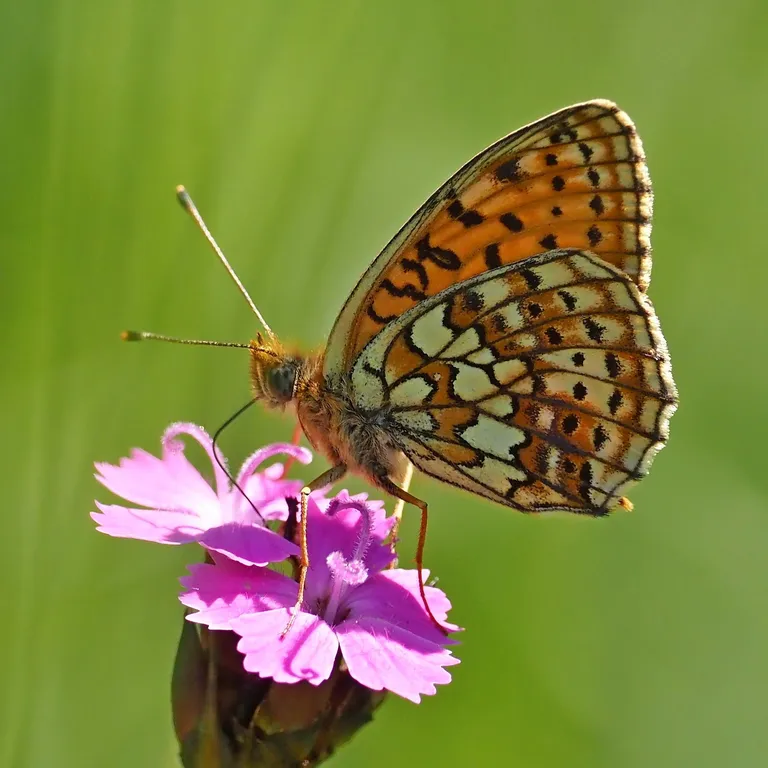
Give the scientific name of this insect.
Brenthis hecate
